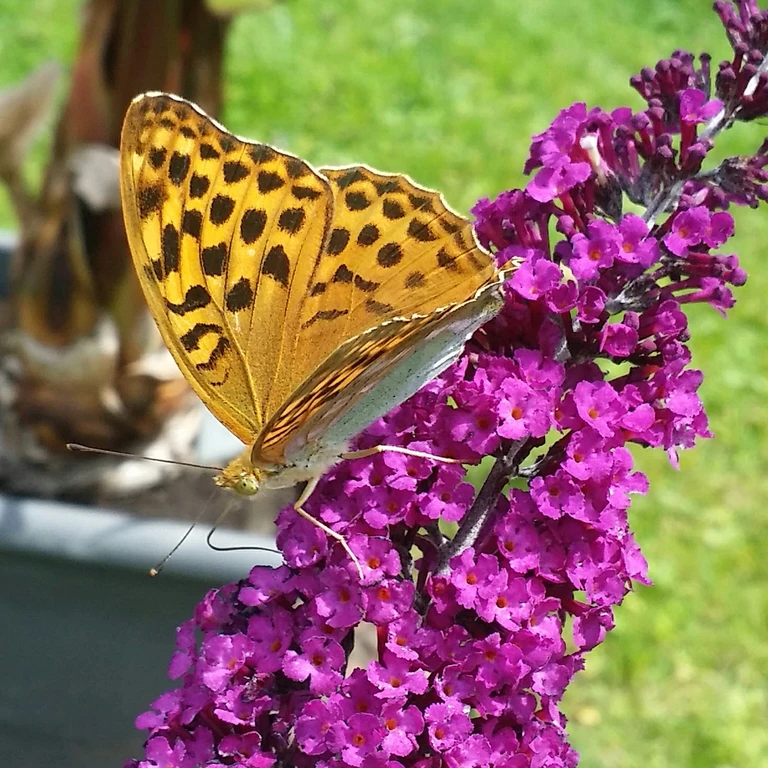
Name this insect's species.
Argynnis paphia
